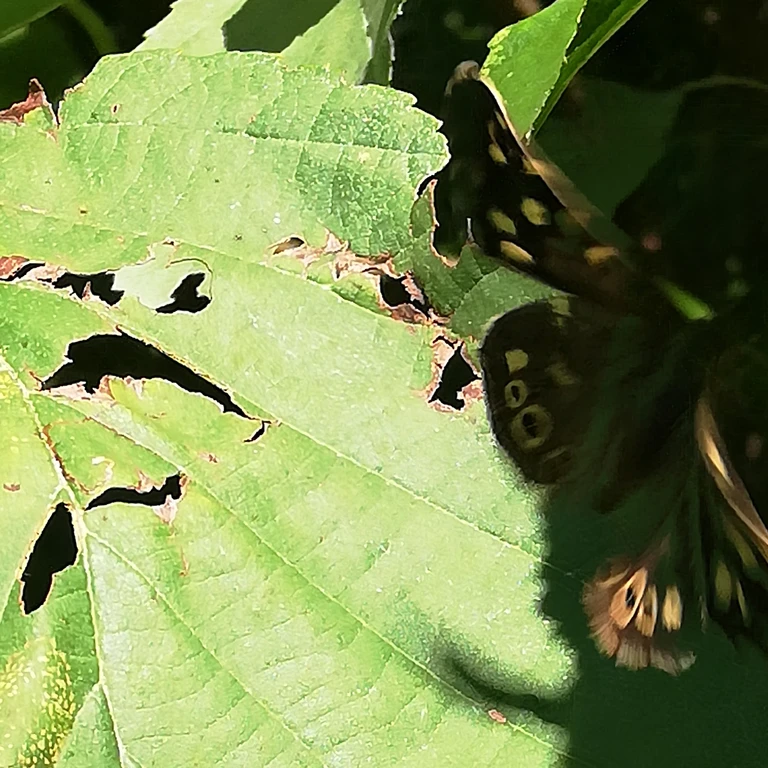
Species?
Pararge aegeria
